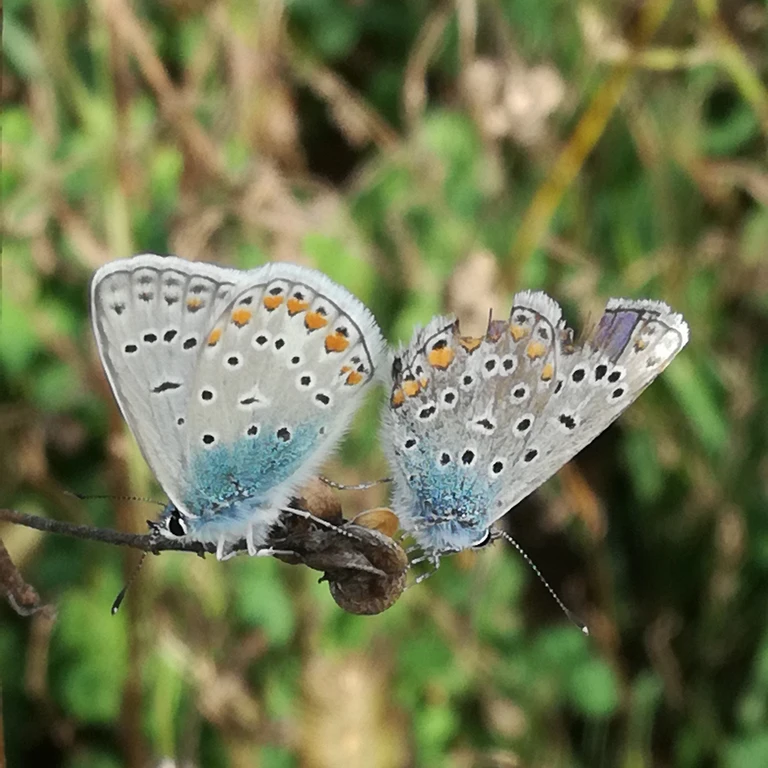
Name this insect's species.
Polyommatus icarus
